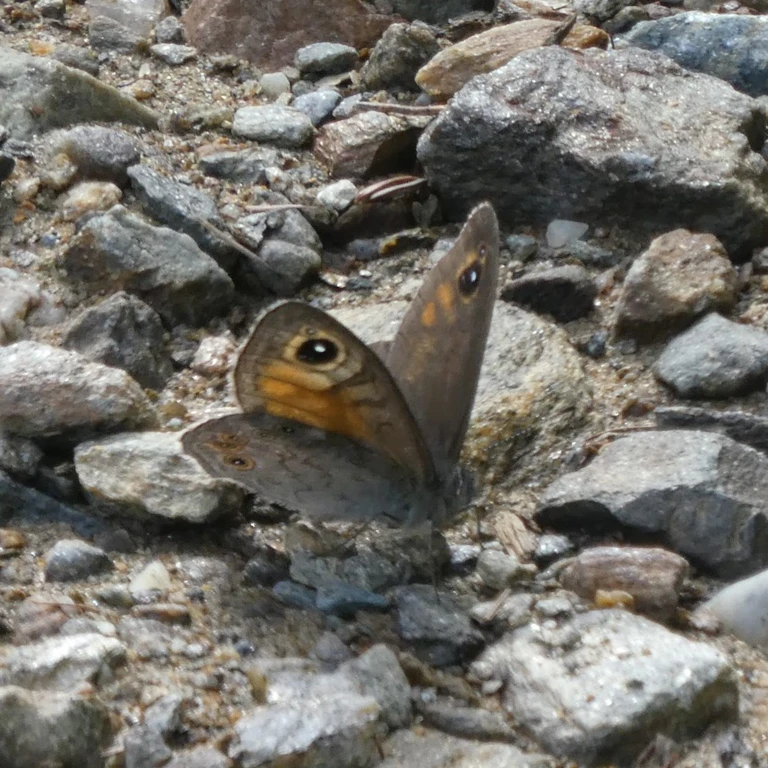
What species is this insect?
Lasiommata maera (also Pararge maera)
